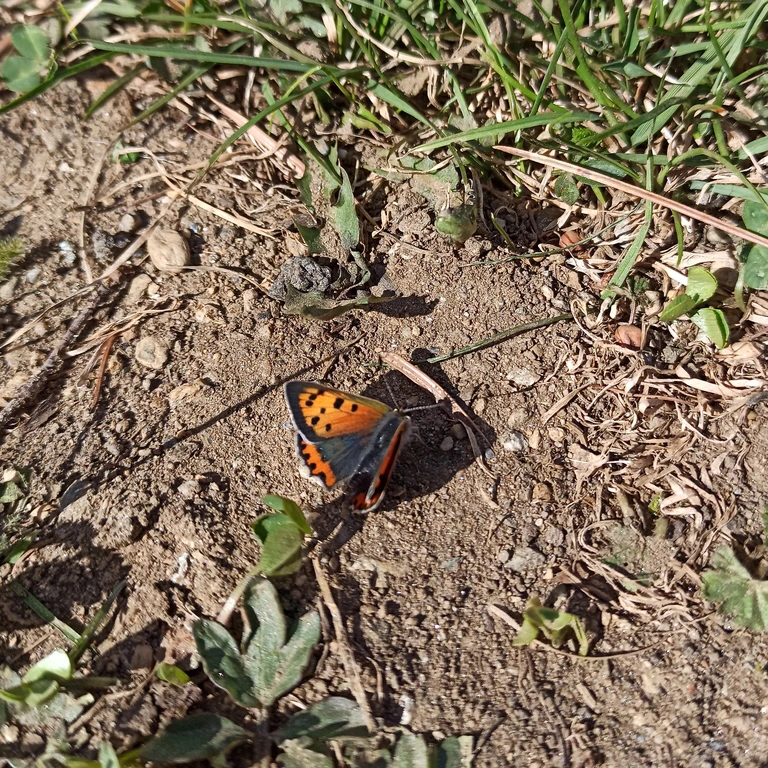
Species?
Lycaena phlaeas
